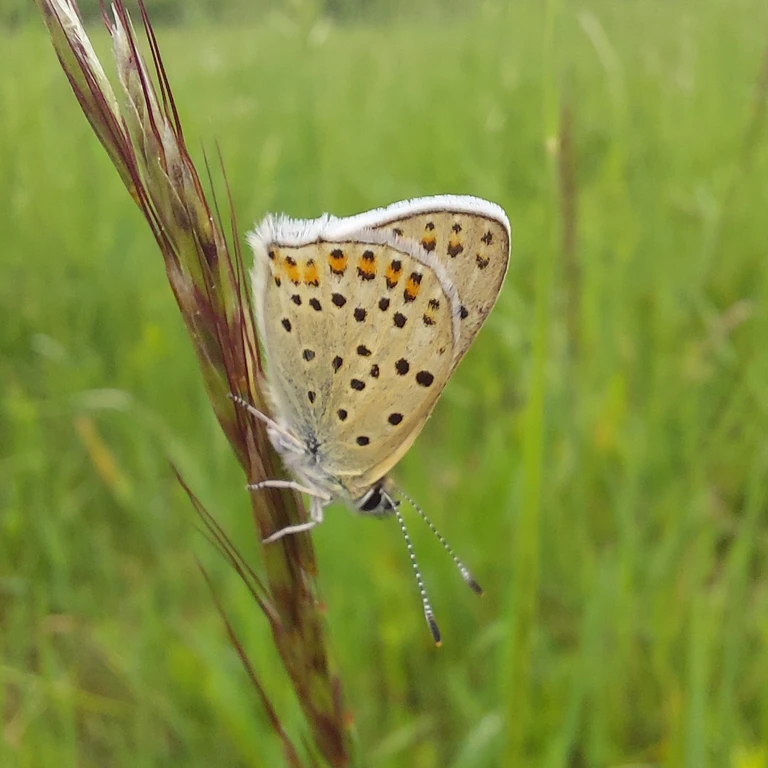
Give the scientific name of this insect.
Lycaena tityrus (also Loweia tityrus)
